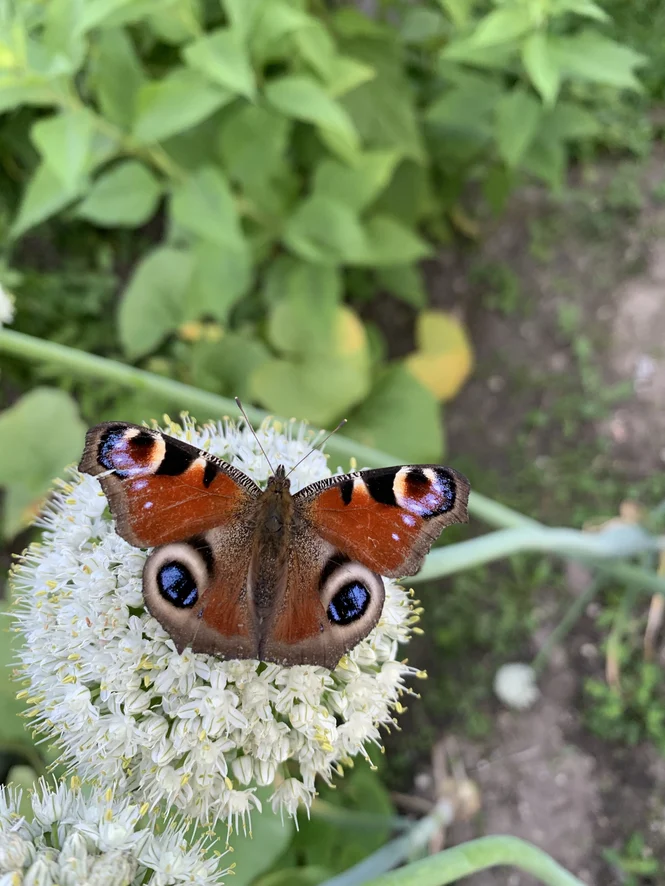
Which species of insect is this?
Aglais io
